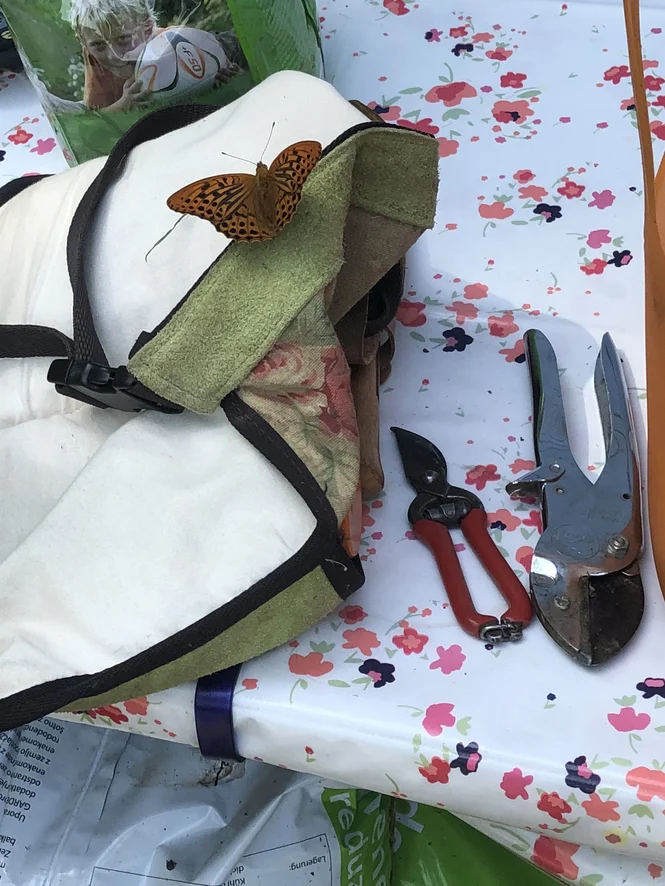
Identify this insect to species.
Argynnis paphia
